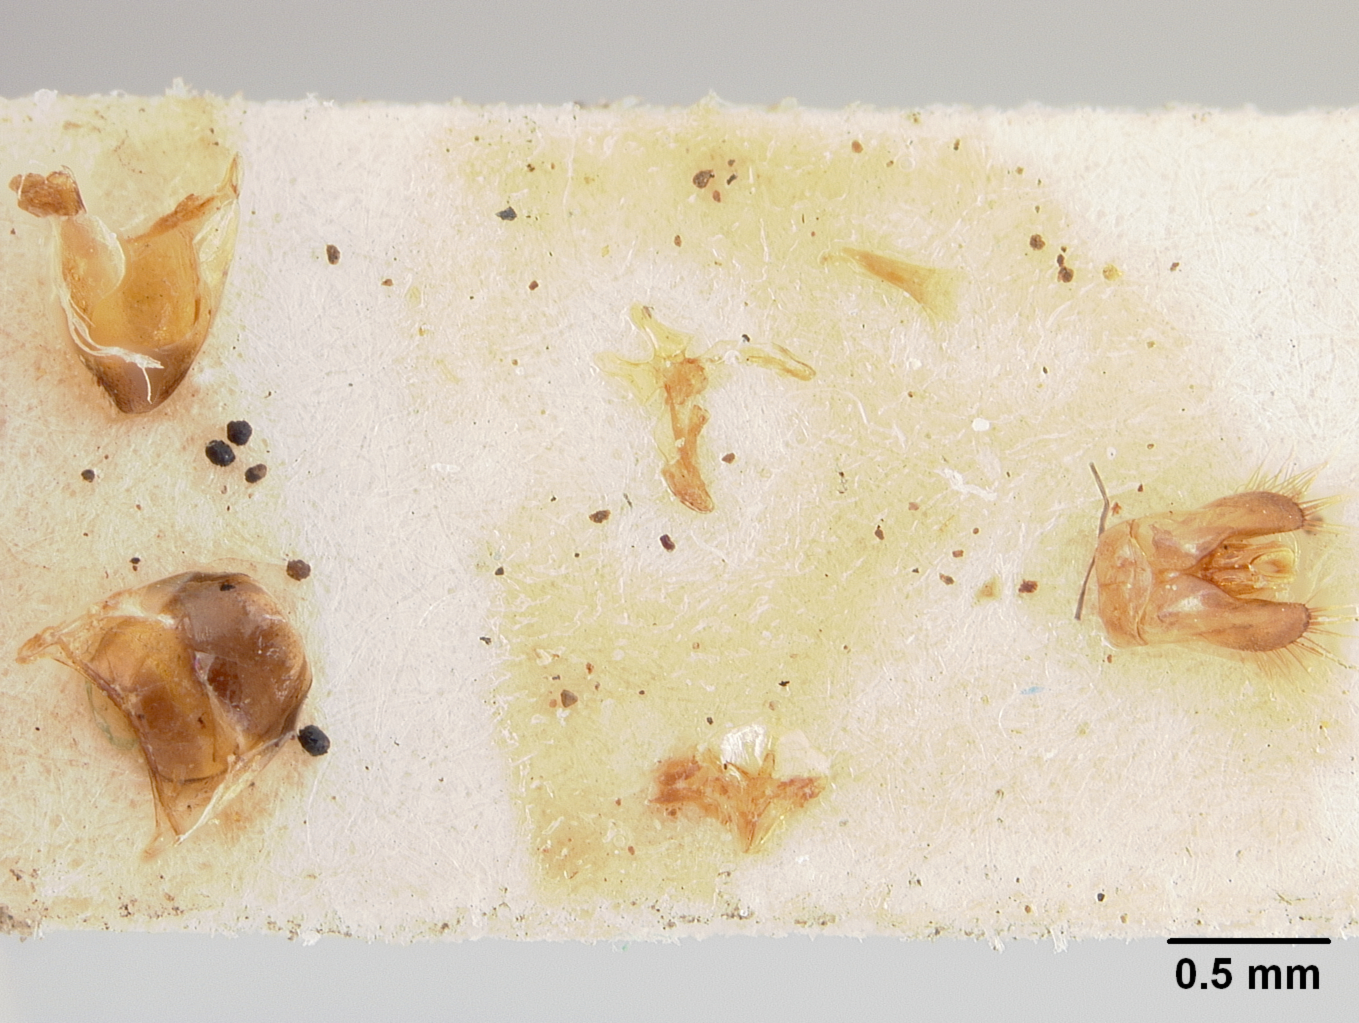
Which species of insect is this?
Metahylaeus cribratus
